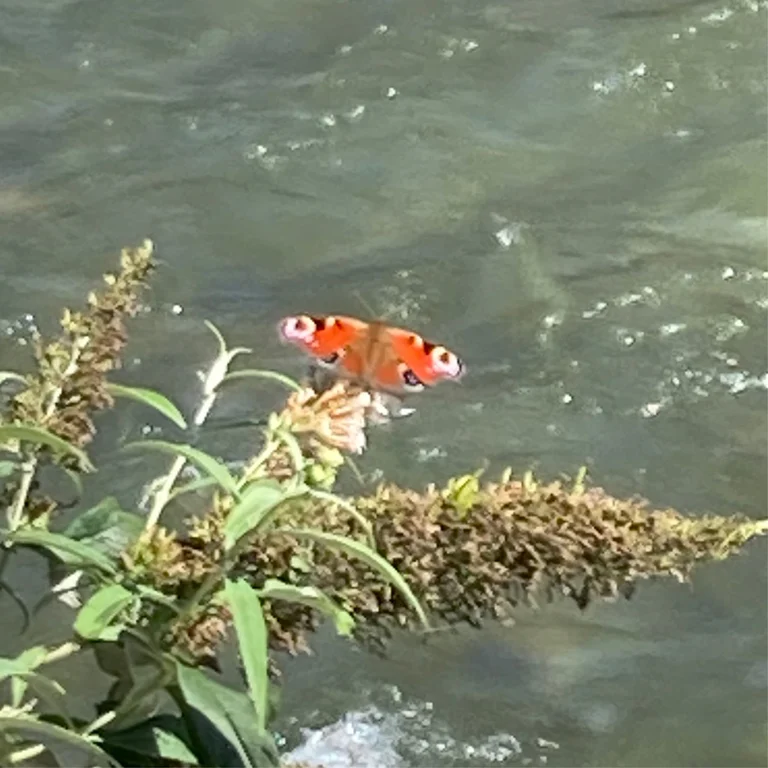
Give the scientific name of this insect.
Aglais io
